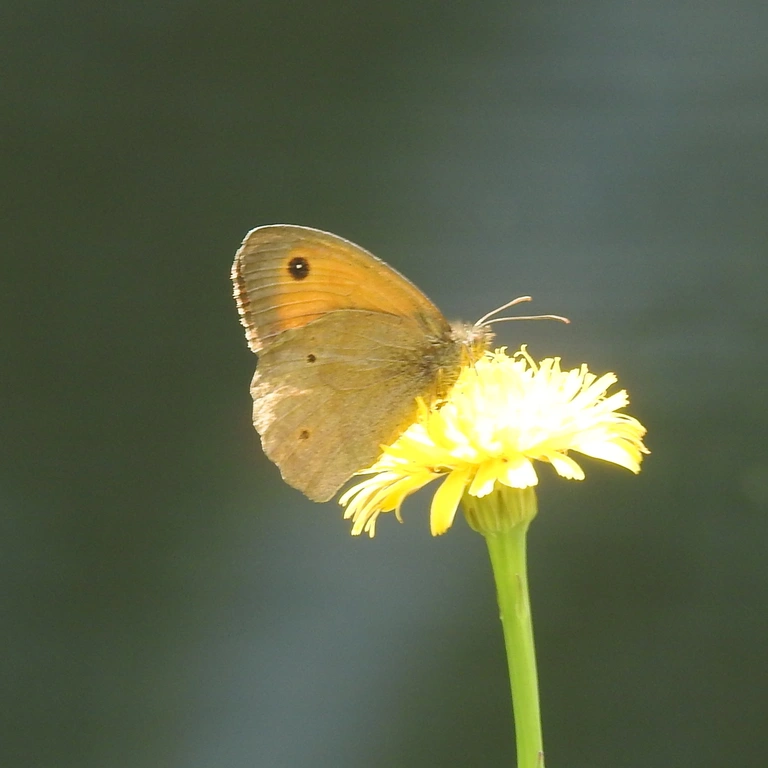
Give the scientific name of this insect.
Maniola jurtina
